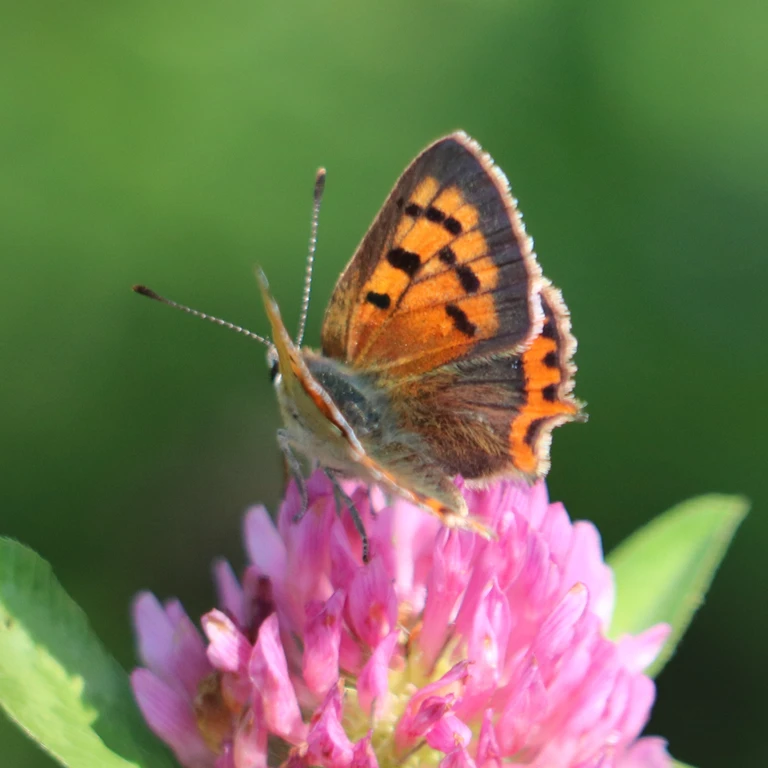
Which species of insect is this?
Lycaena phlaeas
